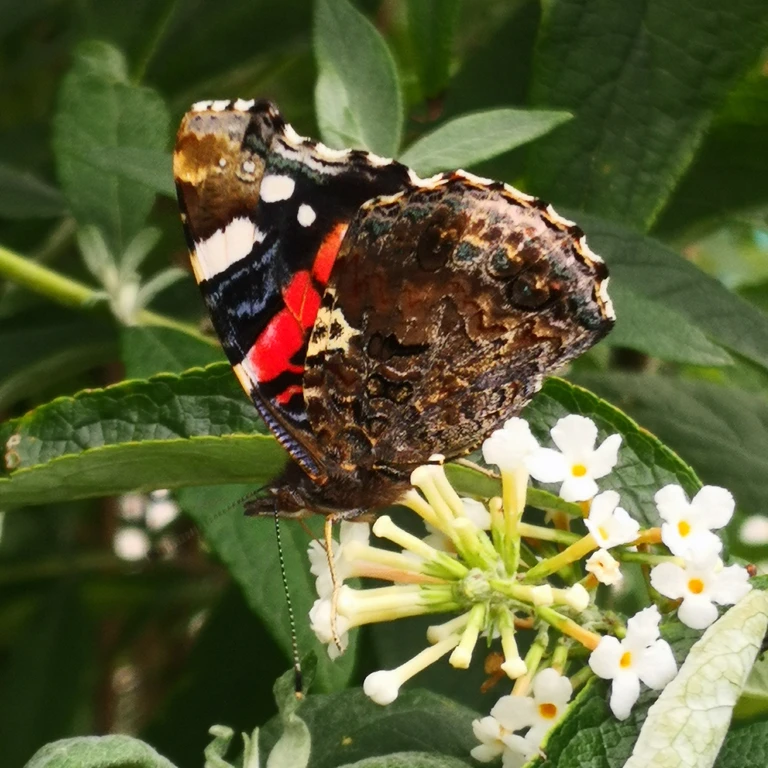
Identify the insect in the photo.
Vanessa atalanta
